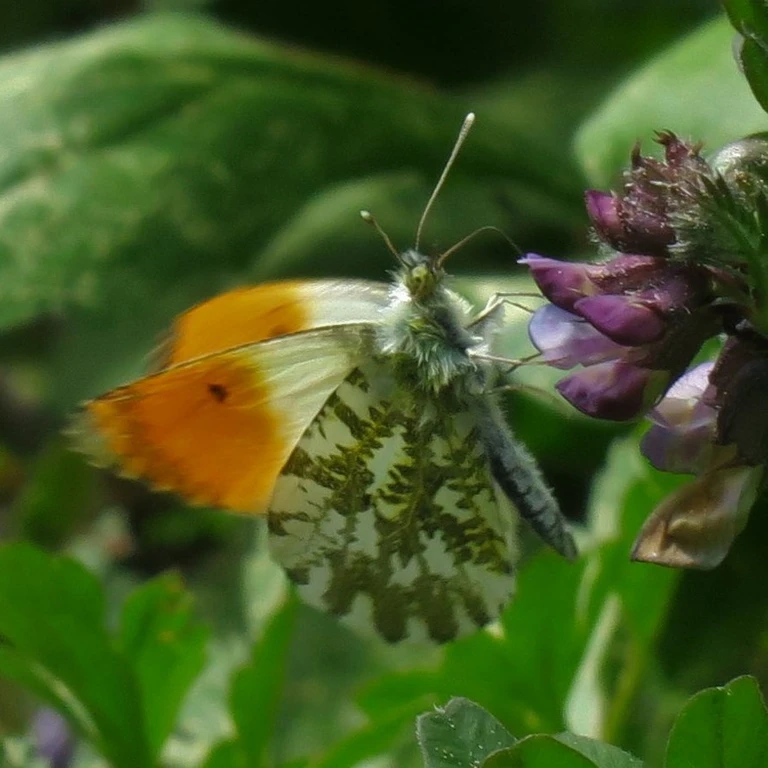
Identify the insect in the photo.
Anthocharis cardamines
